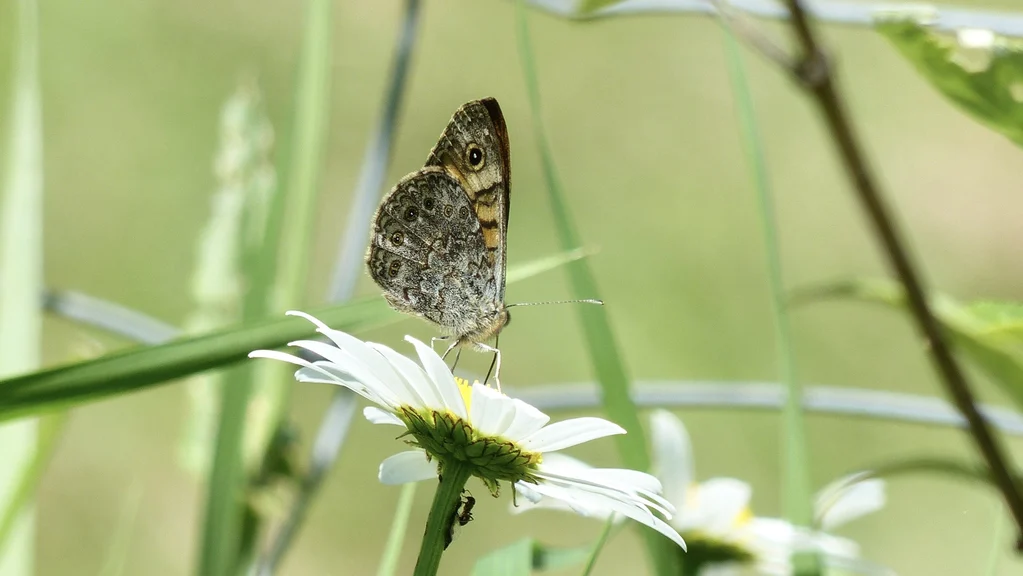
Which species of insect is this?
Lasiommata megera (also Pararge megera)
